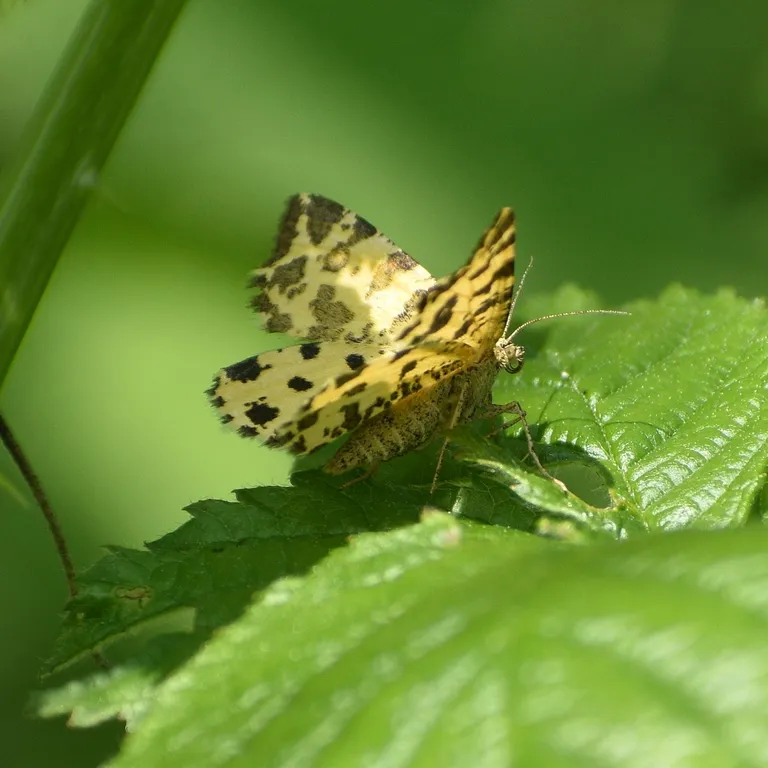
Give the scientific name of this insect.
Pseudopanthera macularia
